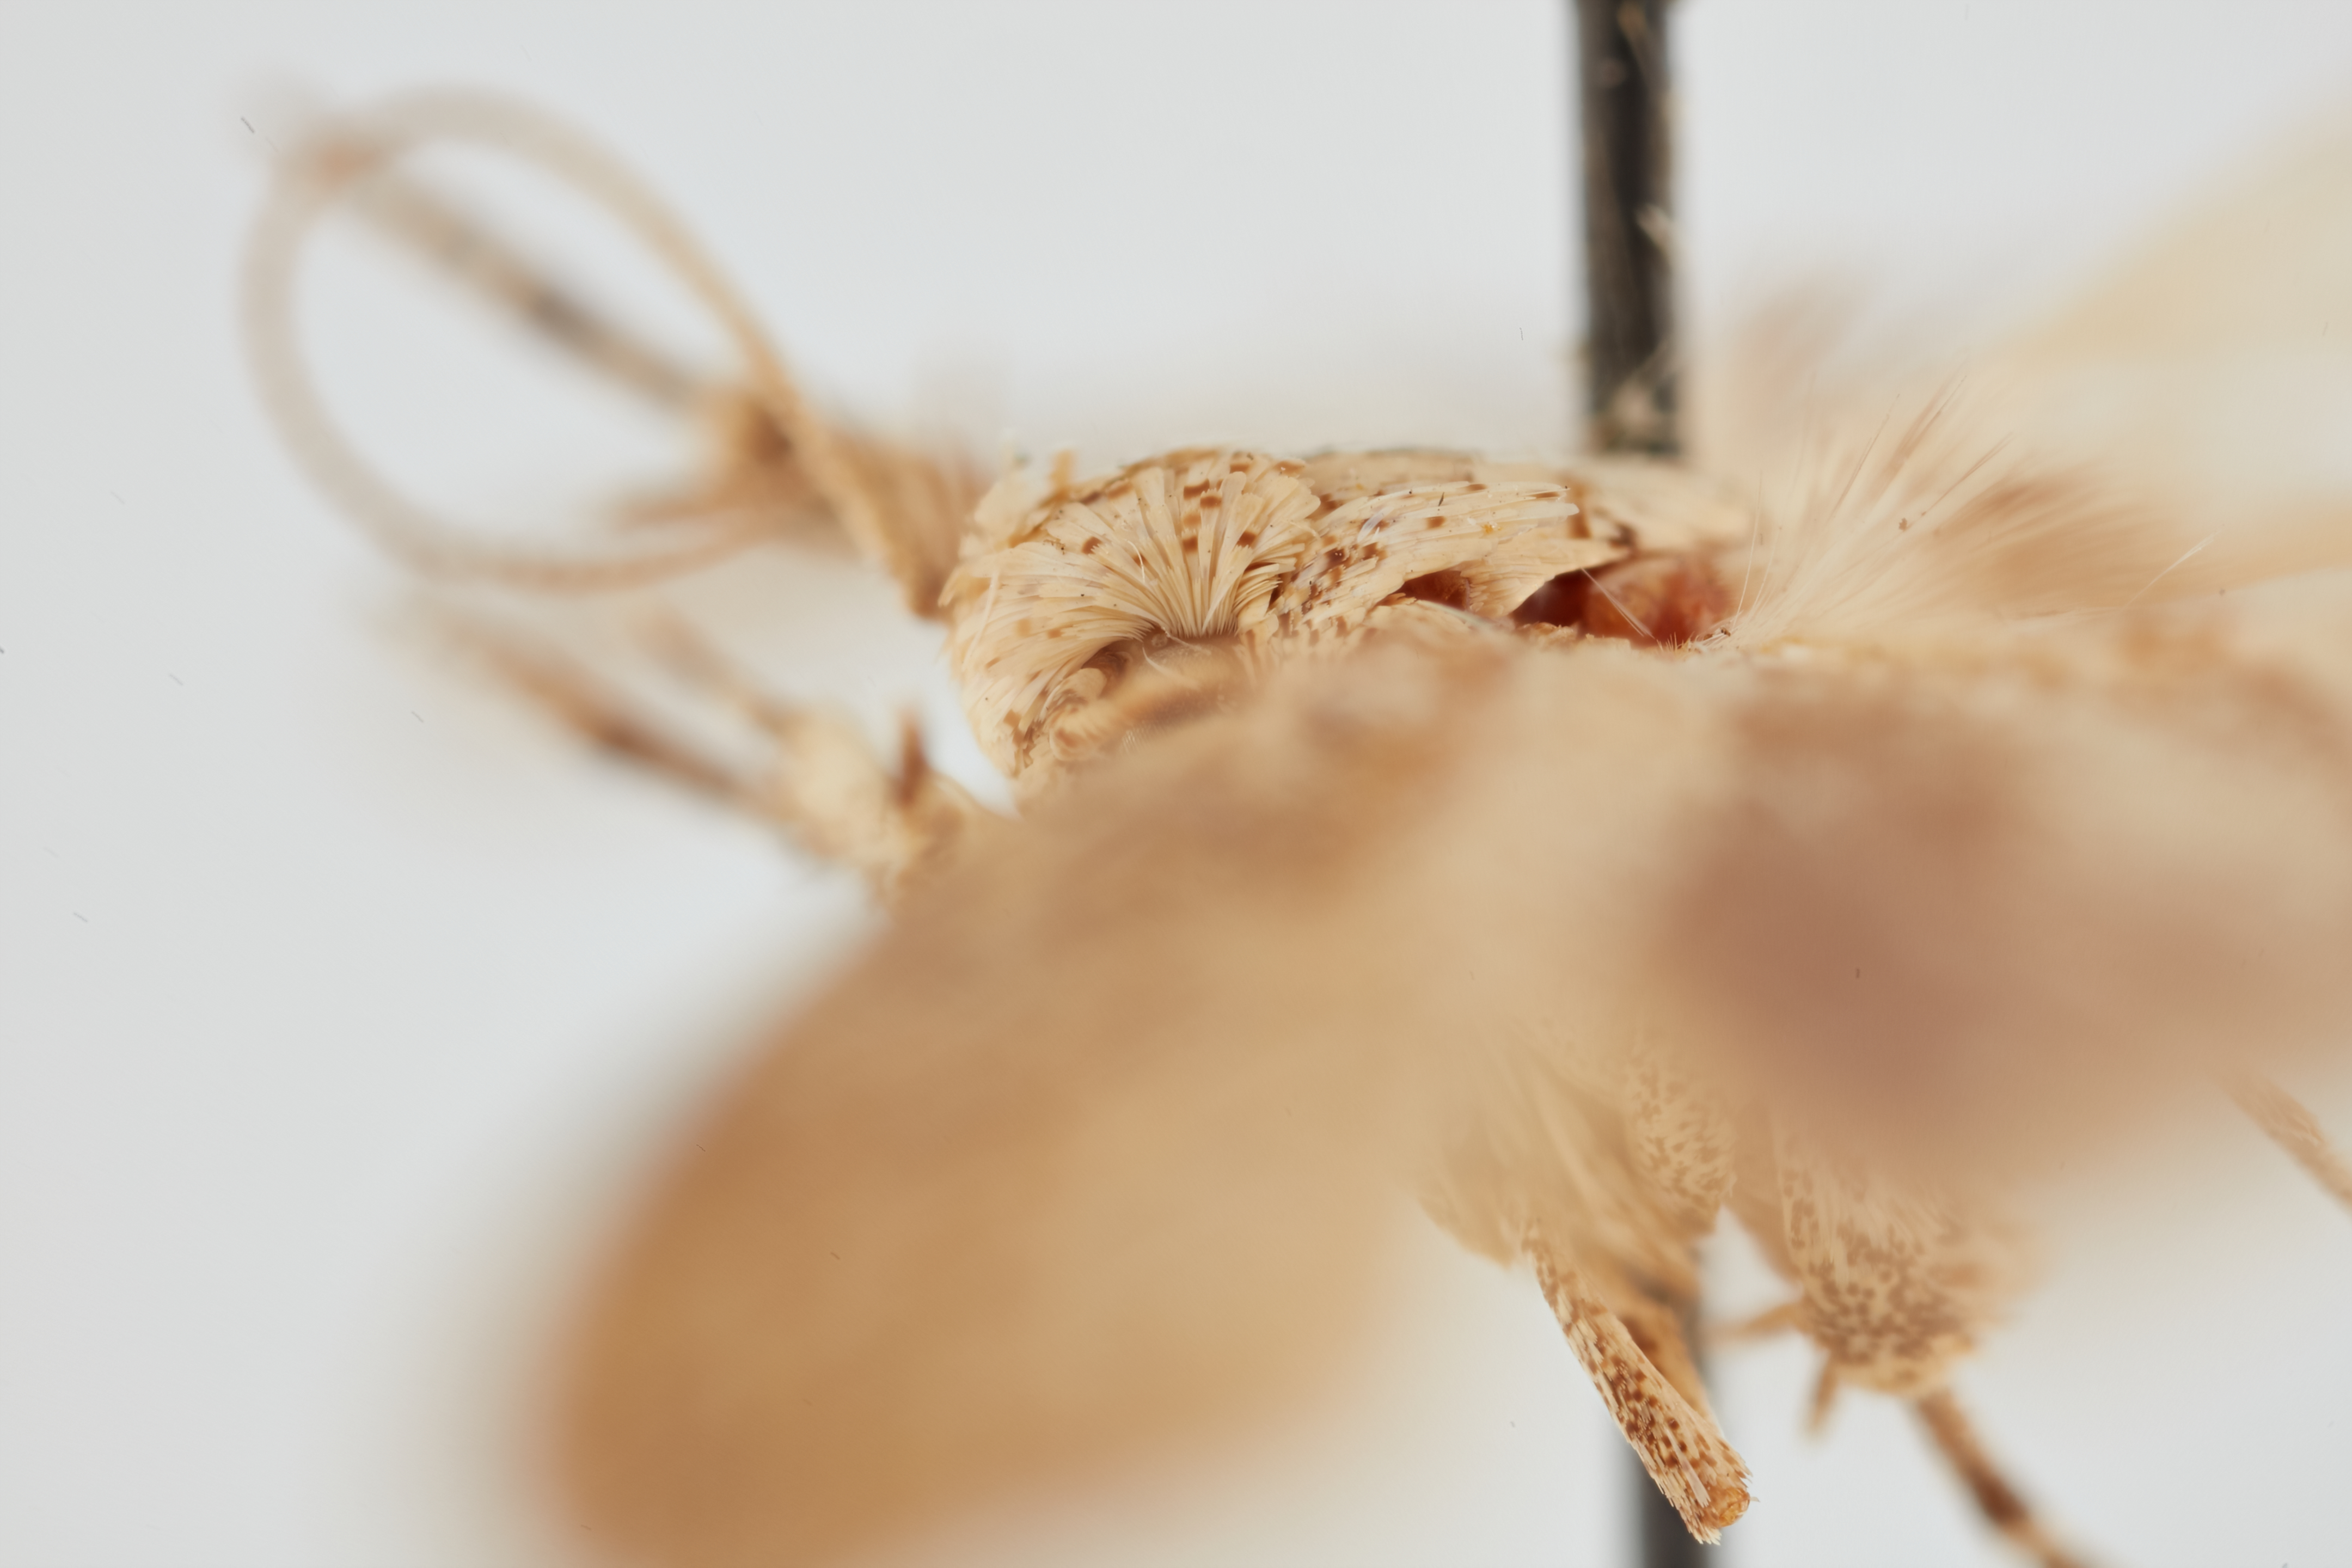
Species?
Frumenta nundinella
